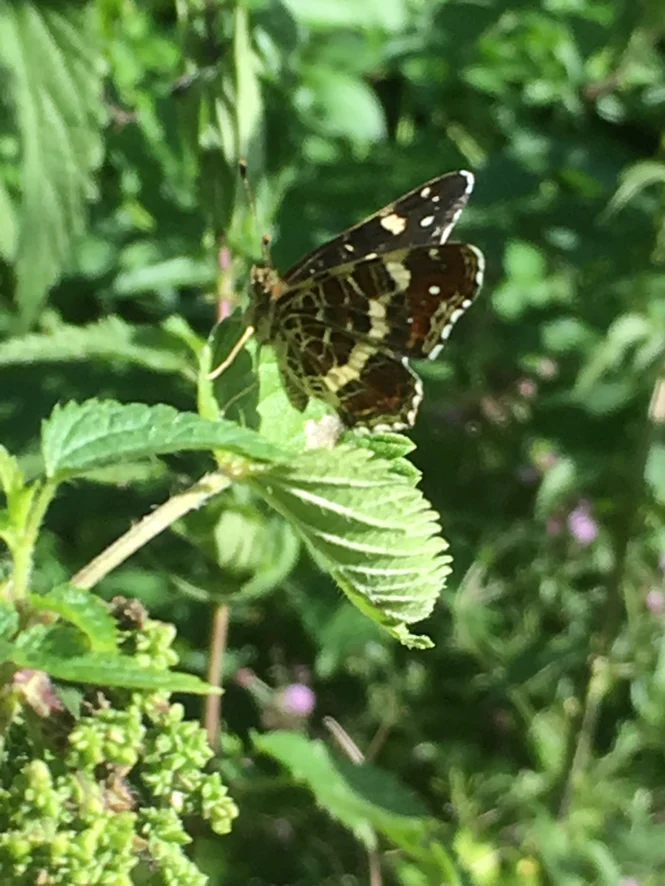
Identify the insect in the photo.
Araschnia levana
